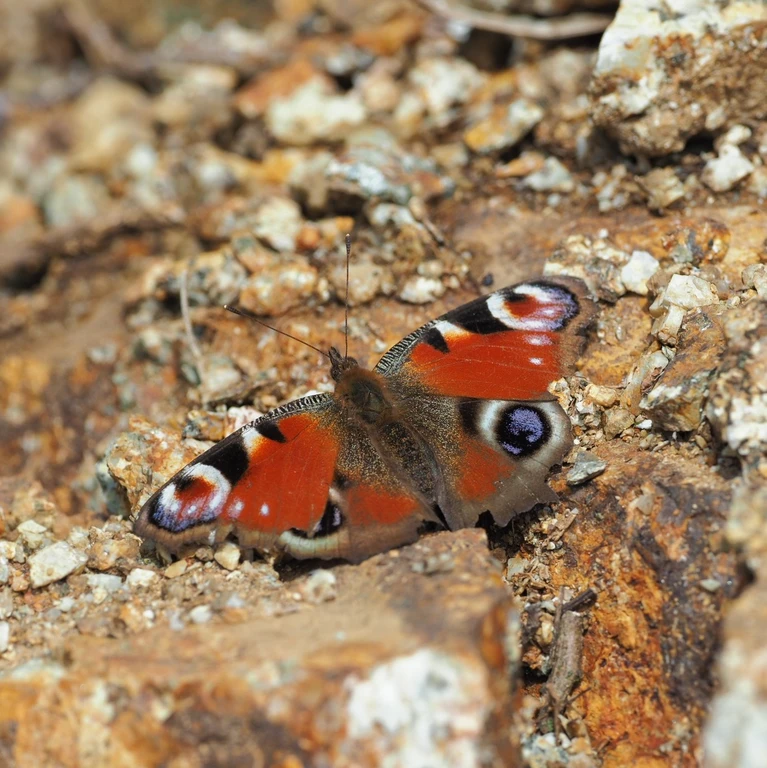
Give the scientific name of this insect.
Aglais io
